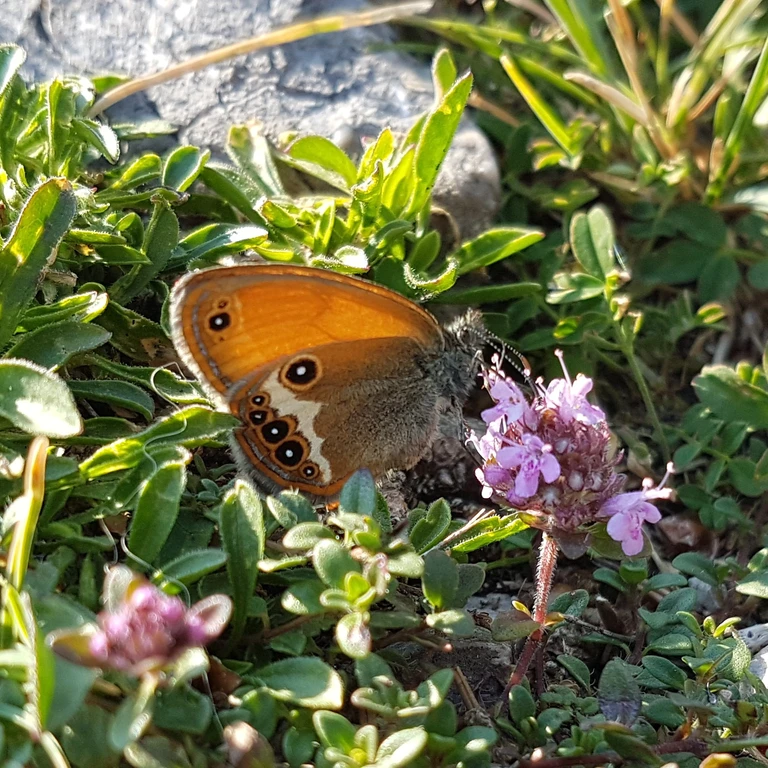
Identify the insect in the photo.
Coenonympha arcania
